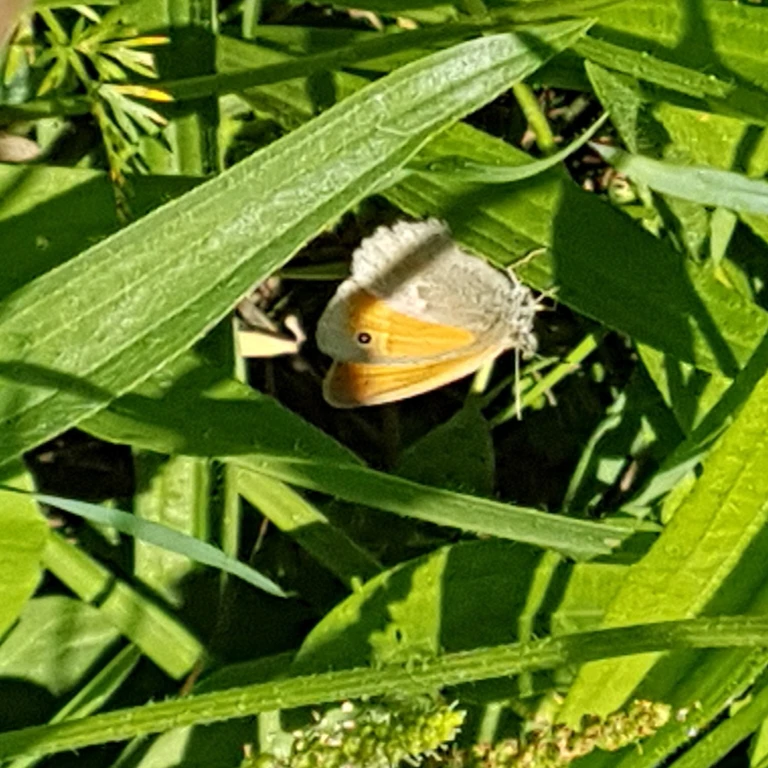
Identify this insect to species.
Coenonympha pamphilus
